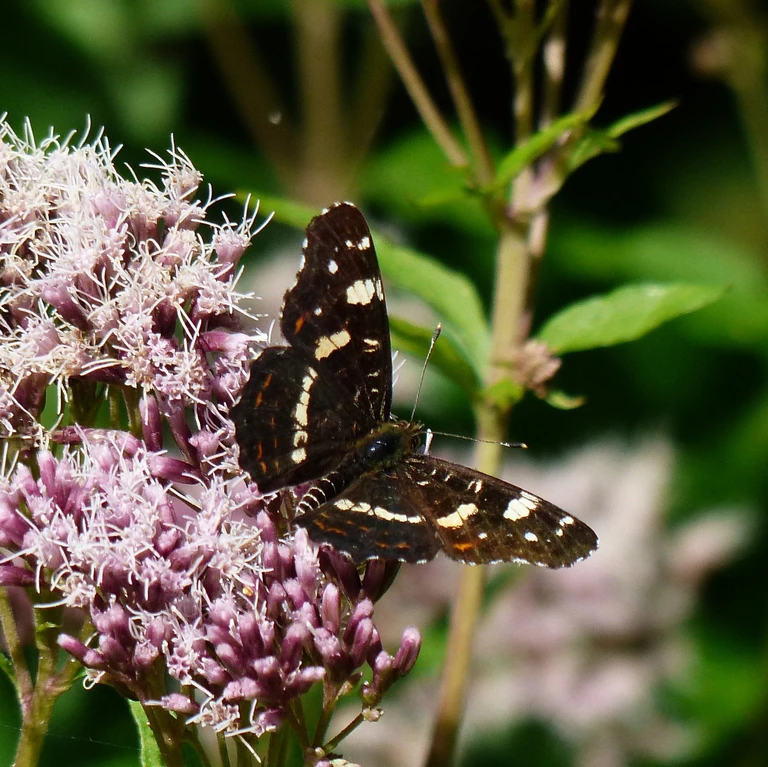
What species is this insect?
Araschnia levana
